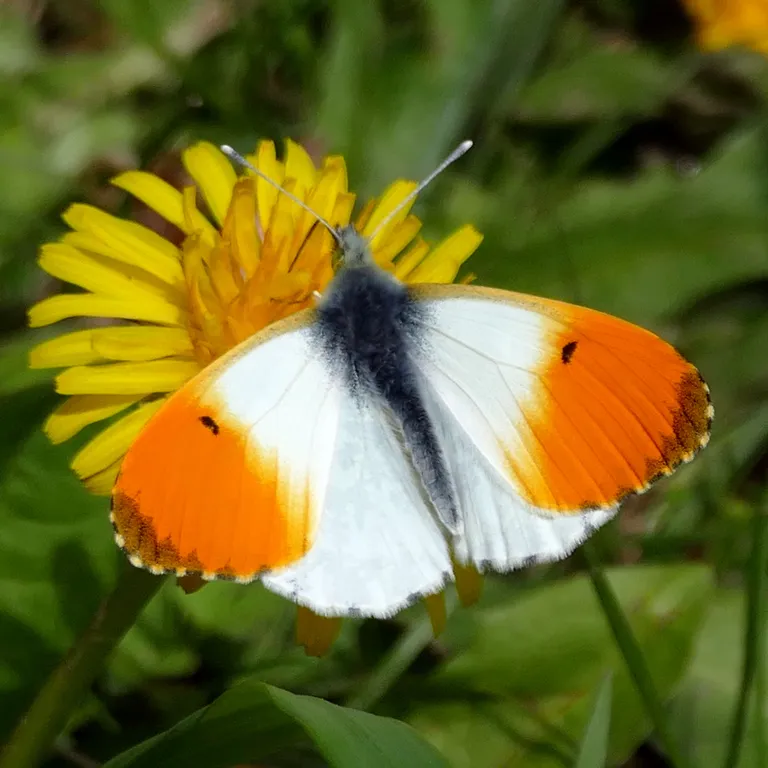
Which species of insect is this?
Anthocharis cardamines
